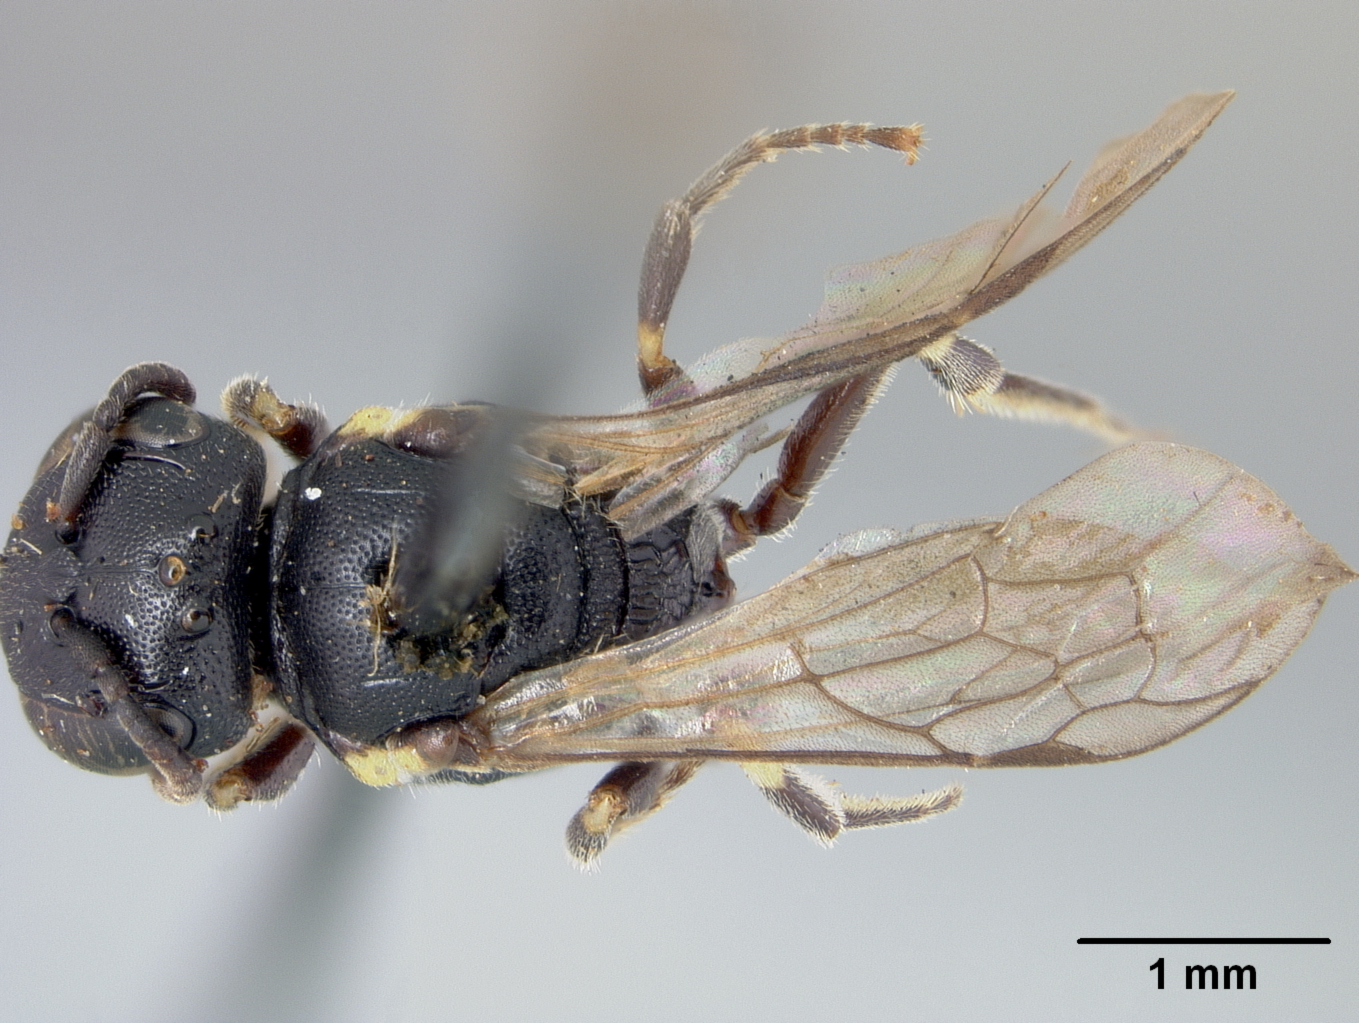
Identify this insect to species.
Hylaeus nipponicus
